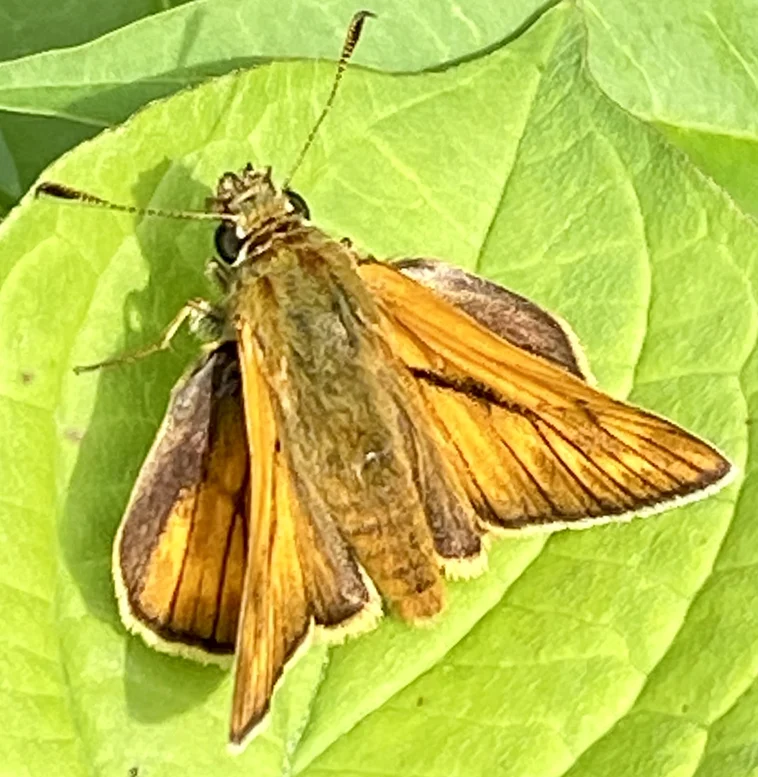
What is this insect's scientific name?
Ochlodes sylvanus (also Ochlodes venata)
